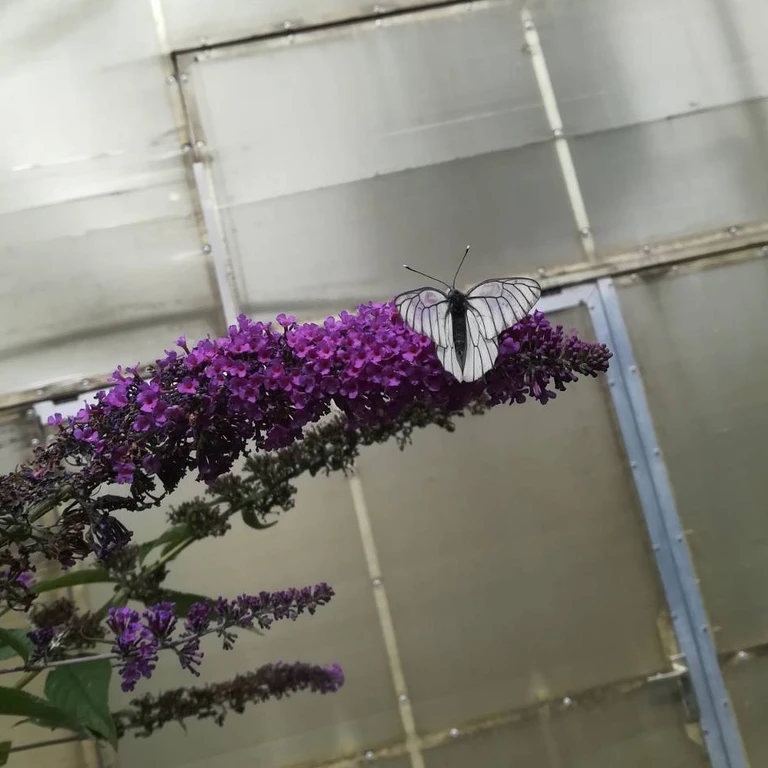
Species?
Aporia crataegi
